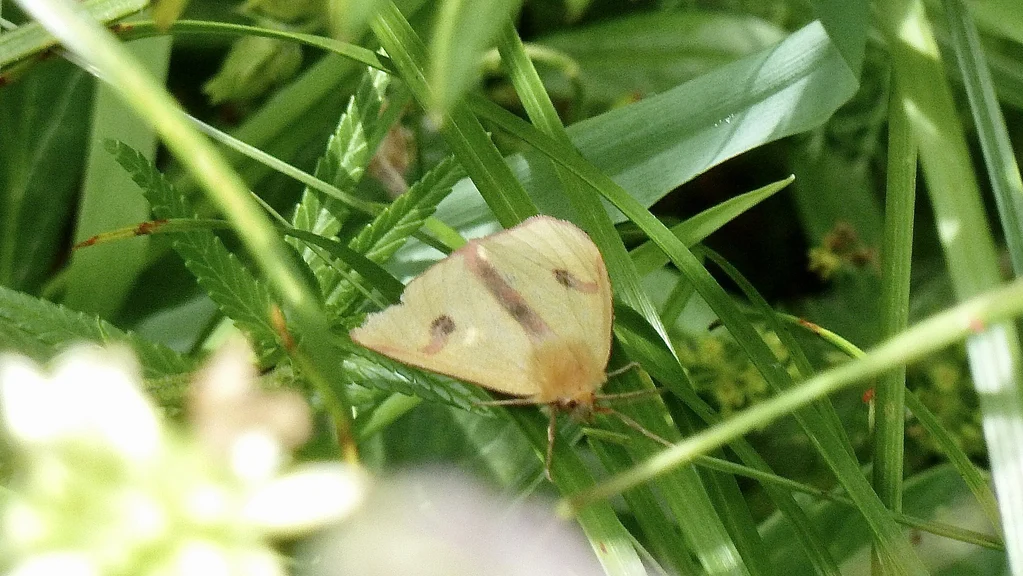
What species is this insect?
Diacrisia sannio
